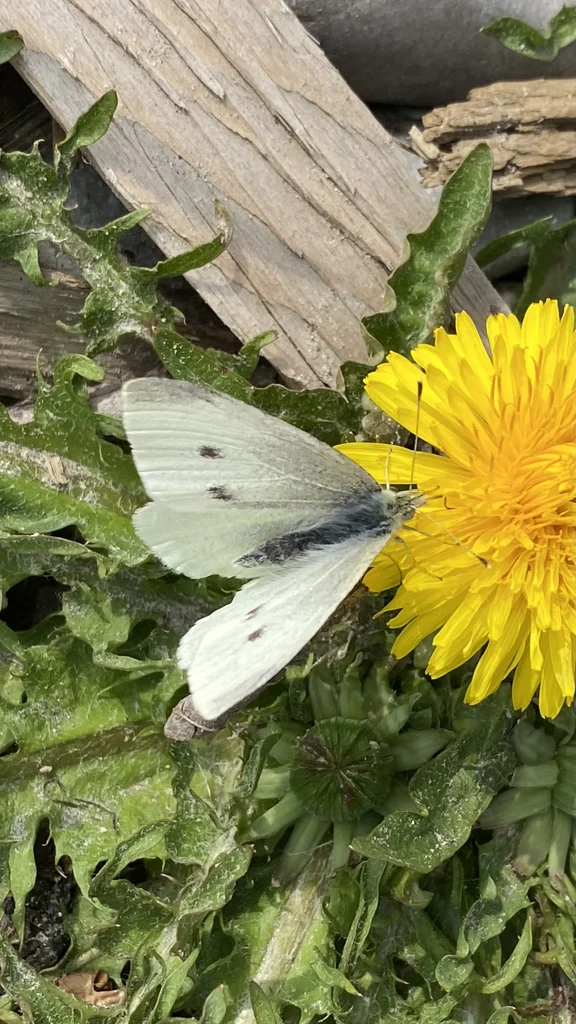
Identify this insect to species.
Pieris rapae
